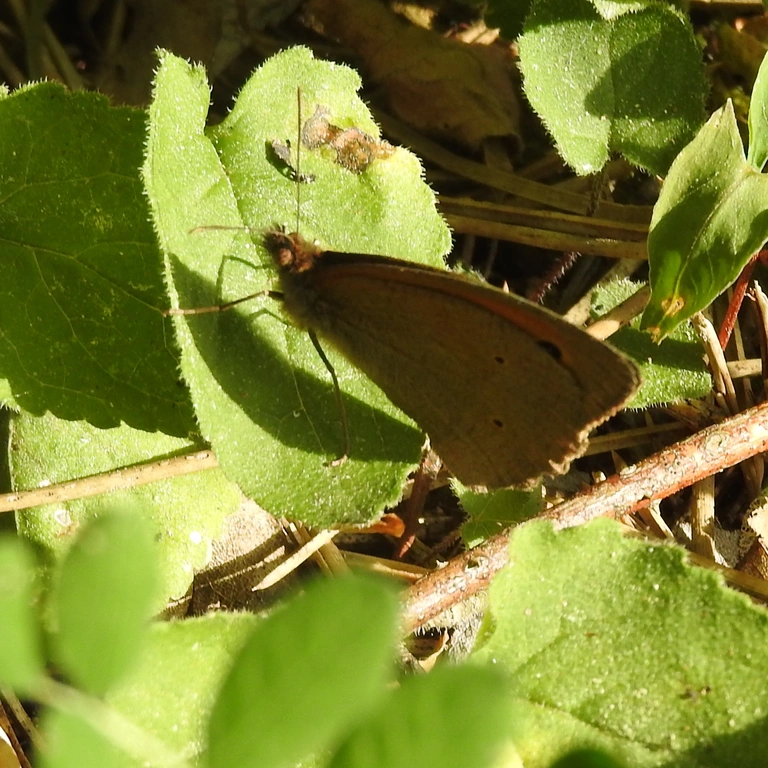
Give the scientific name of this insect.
Maniola jurtina
